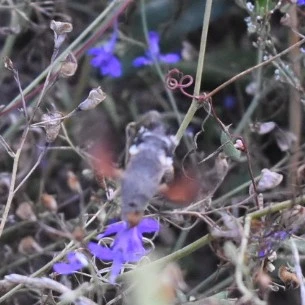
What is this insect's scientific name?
Macroglossum stellatarum
